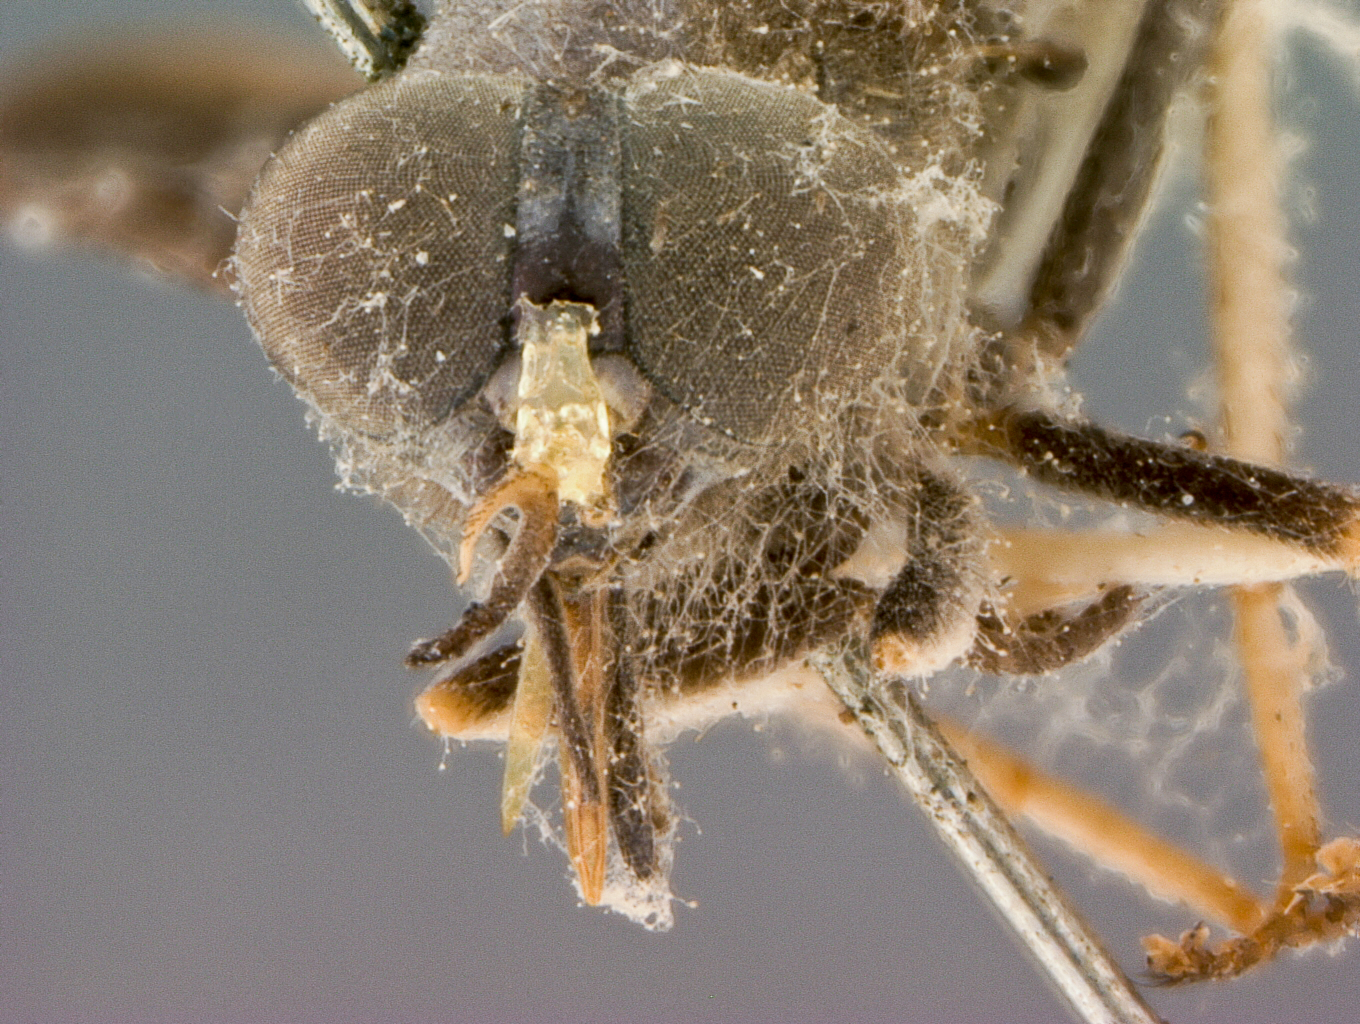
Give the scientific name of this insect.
Dichelacera melanosoma
